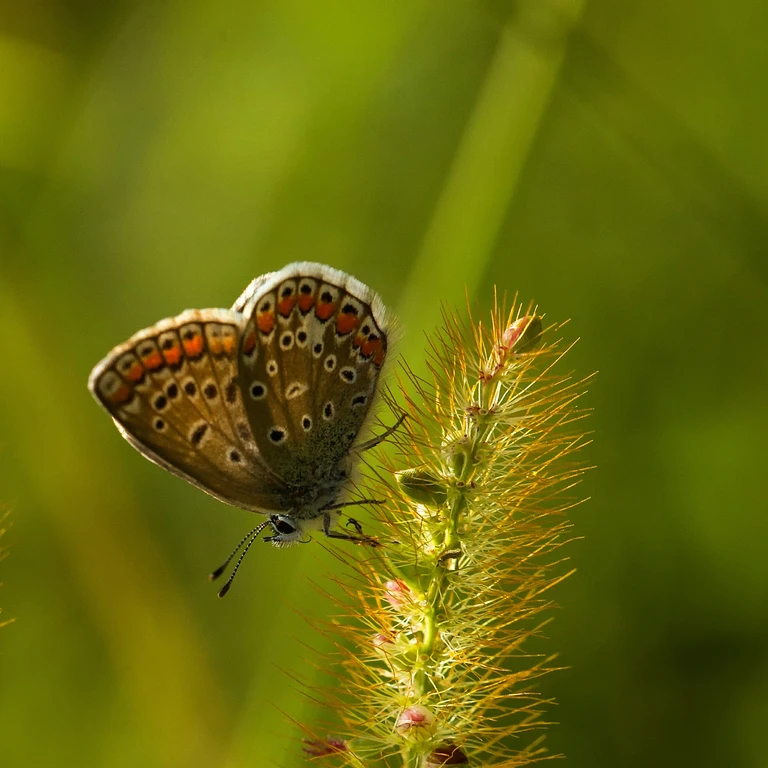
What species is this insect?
Polyommatus icarus
